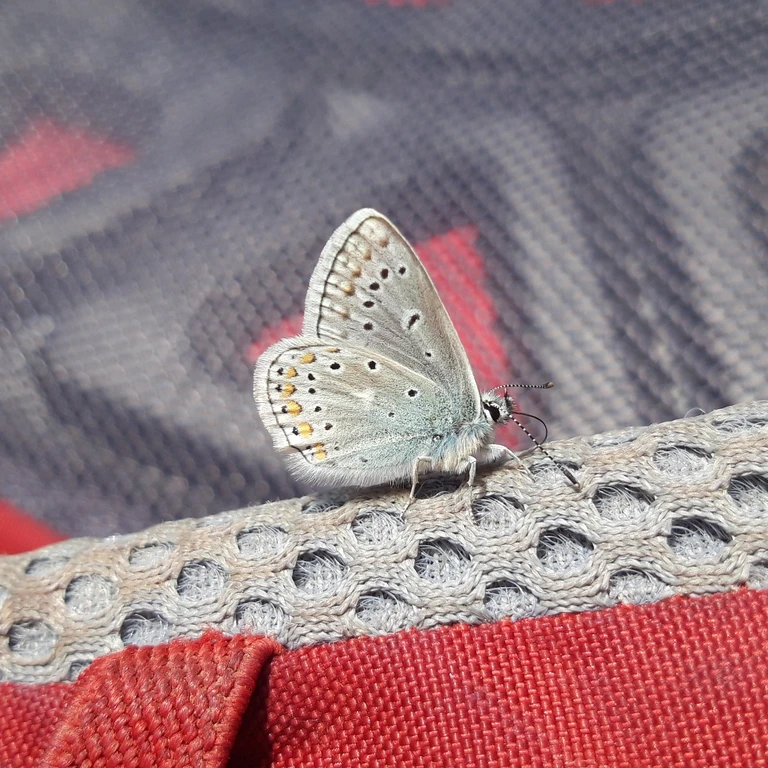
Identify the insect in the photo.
Polyommatus eros
